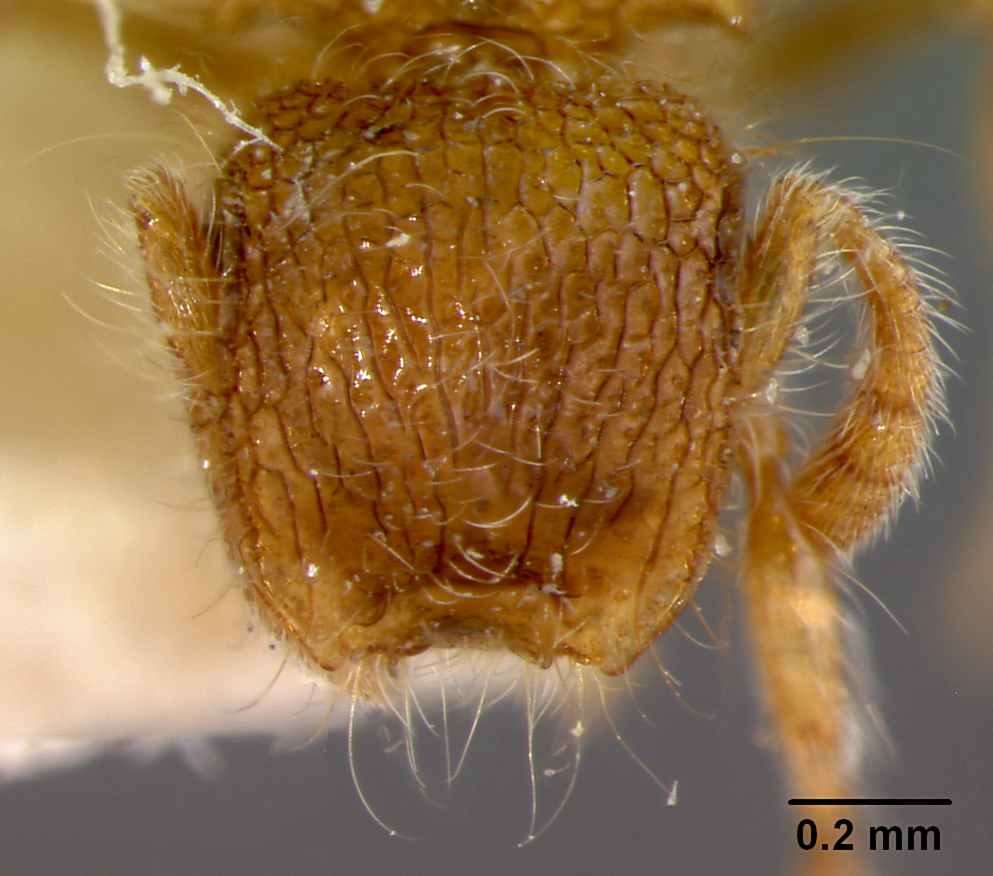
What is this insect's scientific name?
Meranoplus hirsutus
